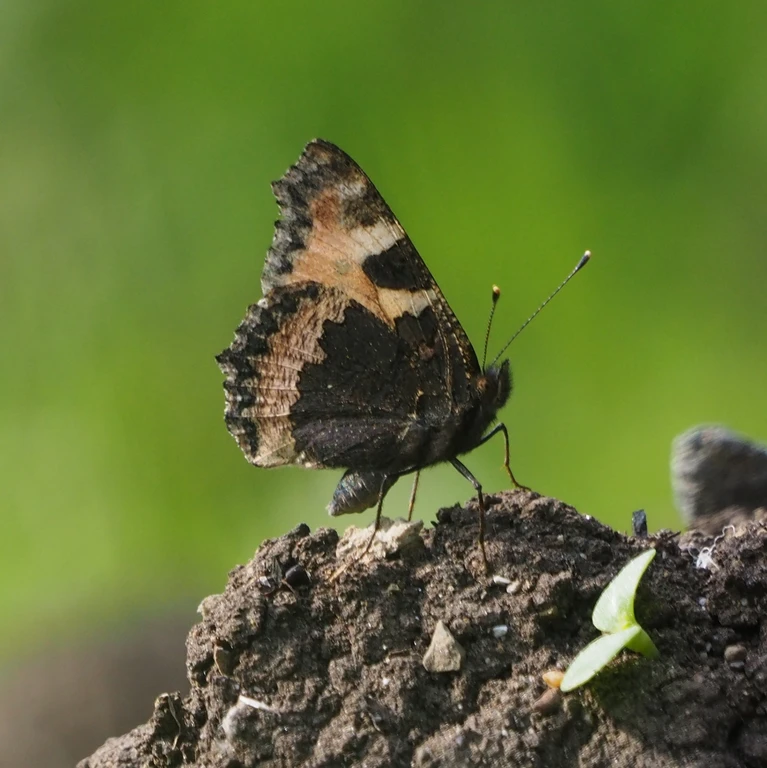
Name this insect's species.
Aglais urticae
